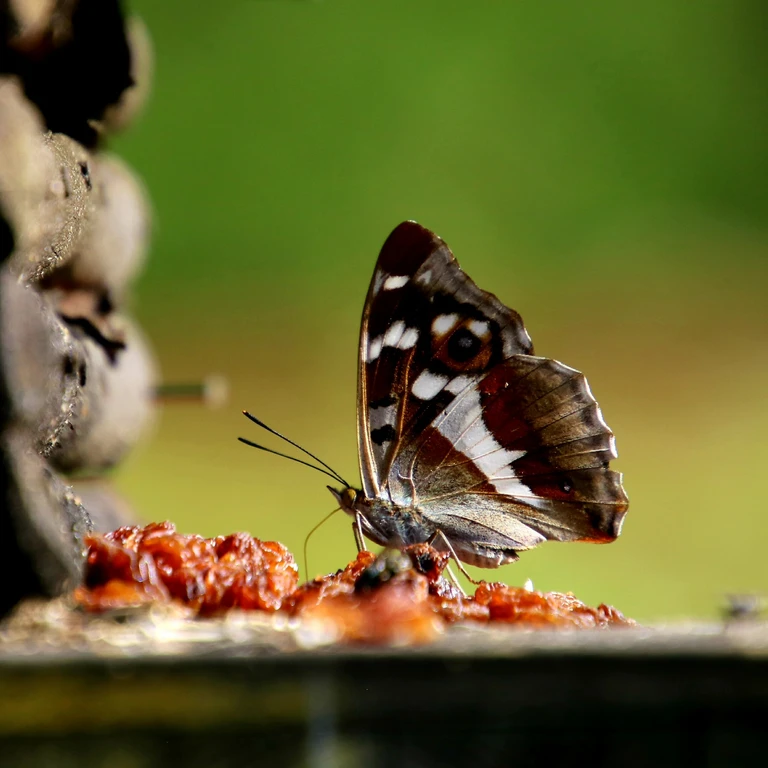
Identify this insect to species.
Apatura iris
